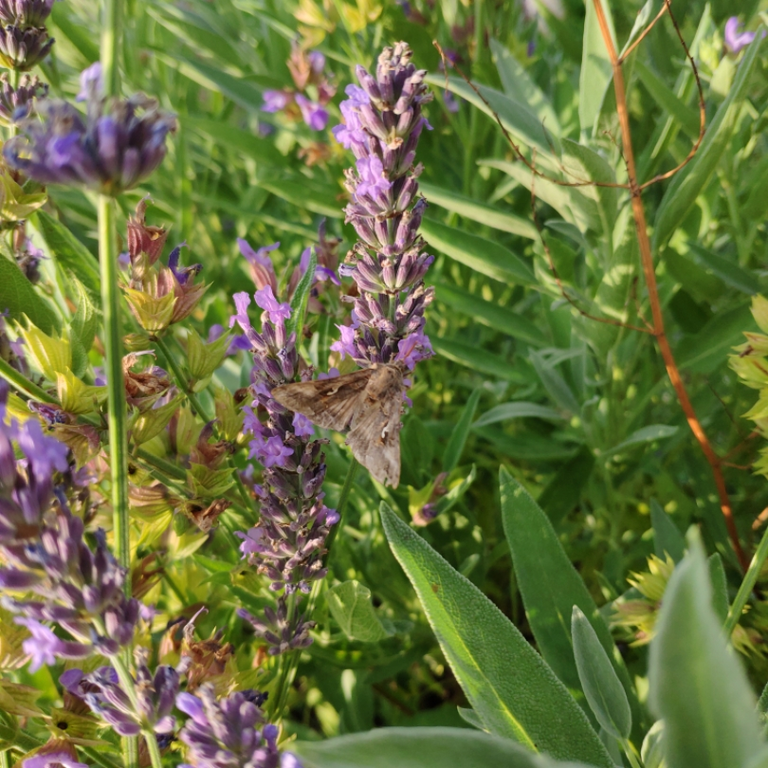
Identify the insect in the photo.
Autographa gamma
